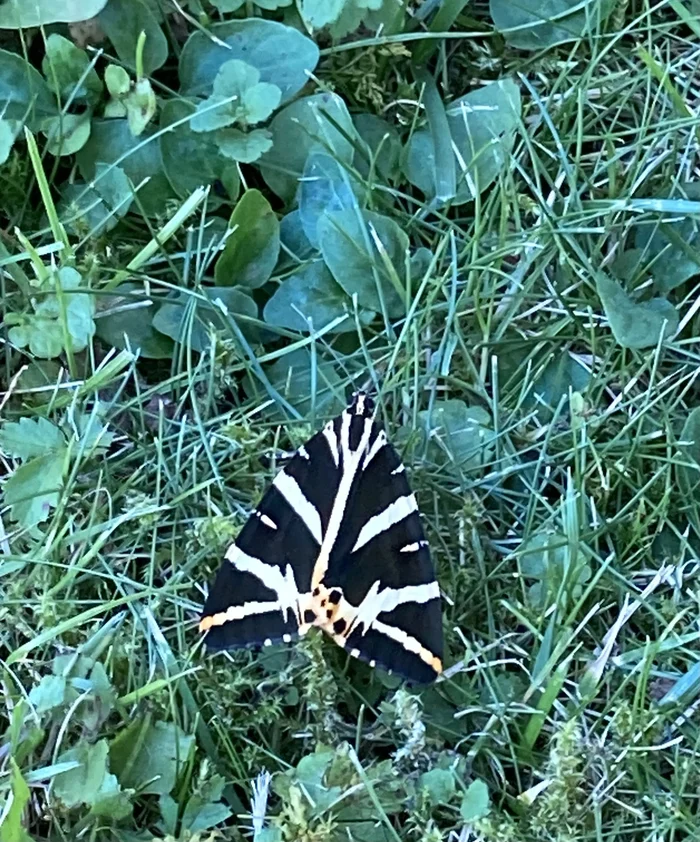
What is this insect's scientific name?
Euplagia quadripunctaria
